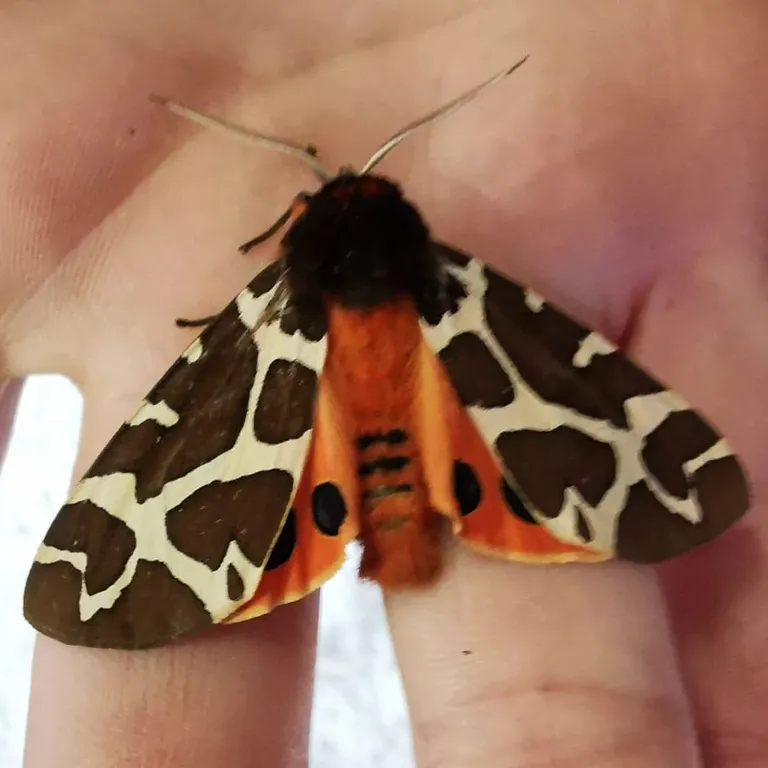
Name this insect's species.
Arctia caja
